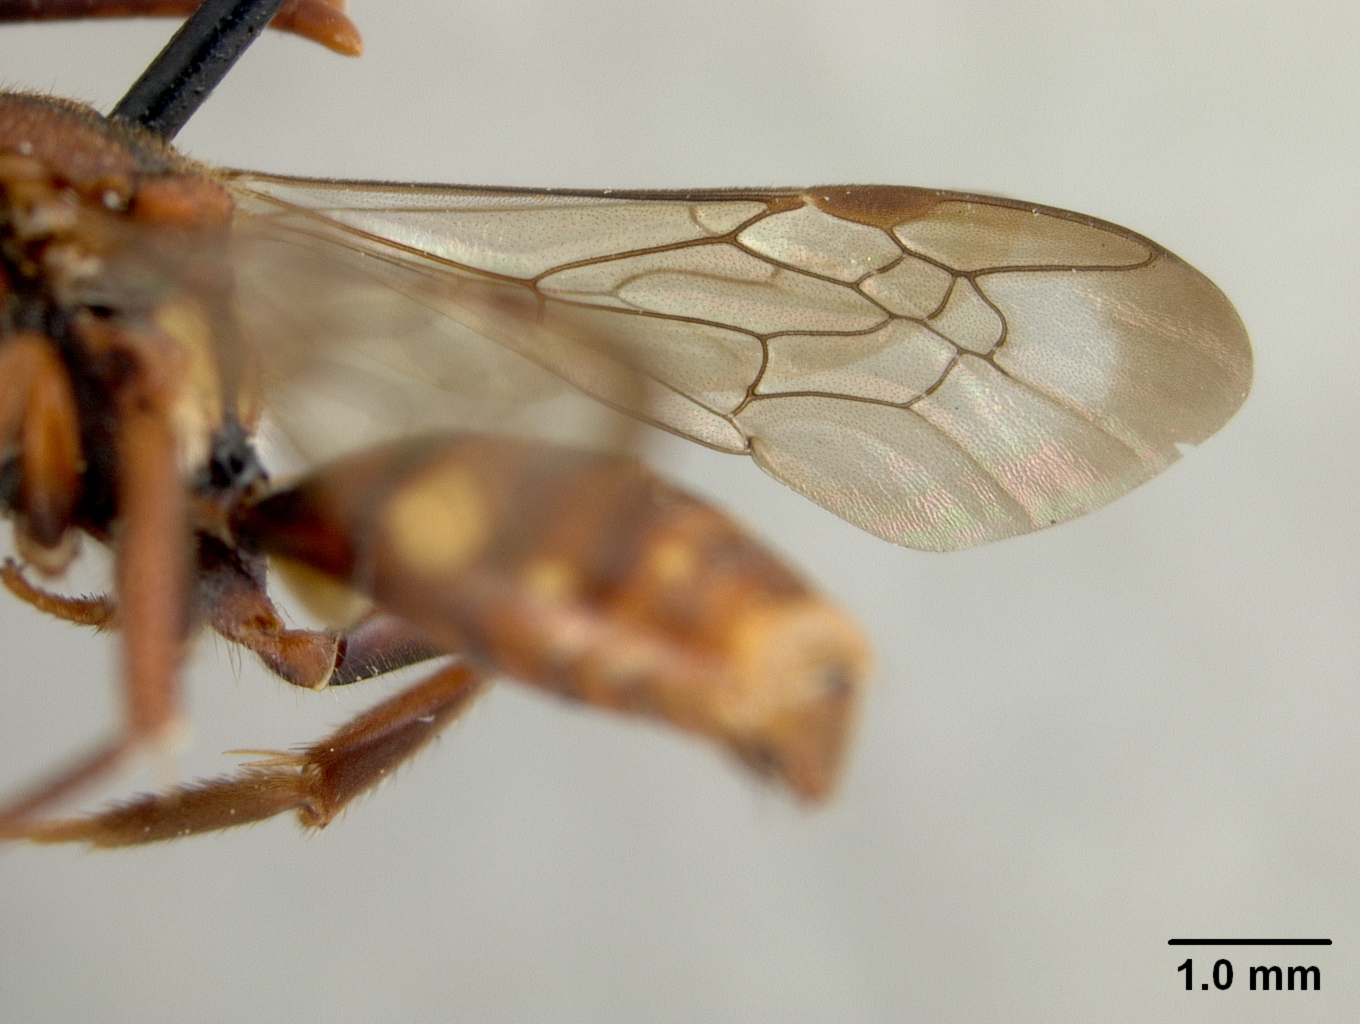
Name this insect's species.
Nomada media
